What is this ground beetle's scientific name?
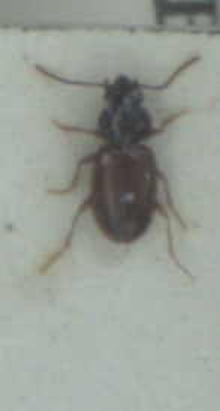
Bembidion mannerheimii
